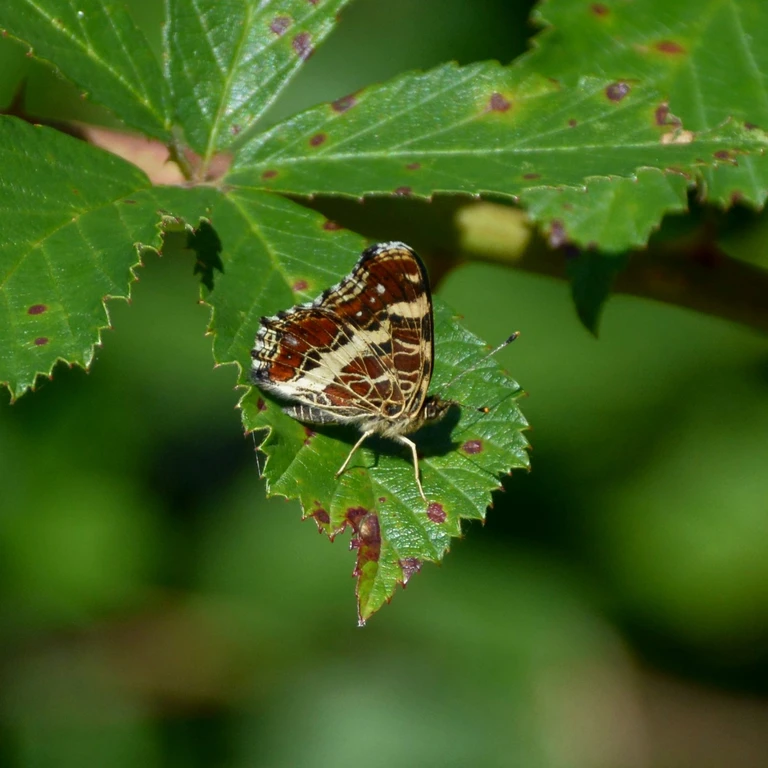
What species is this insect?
Araschnia levana
